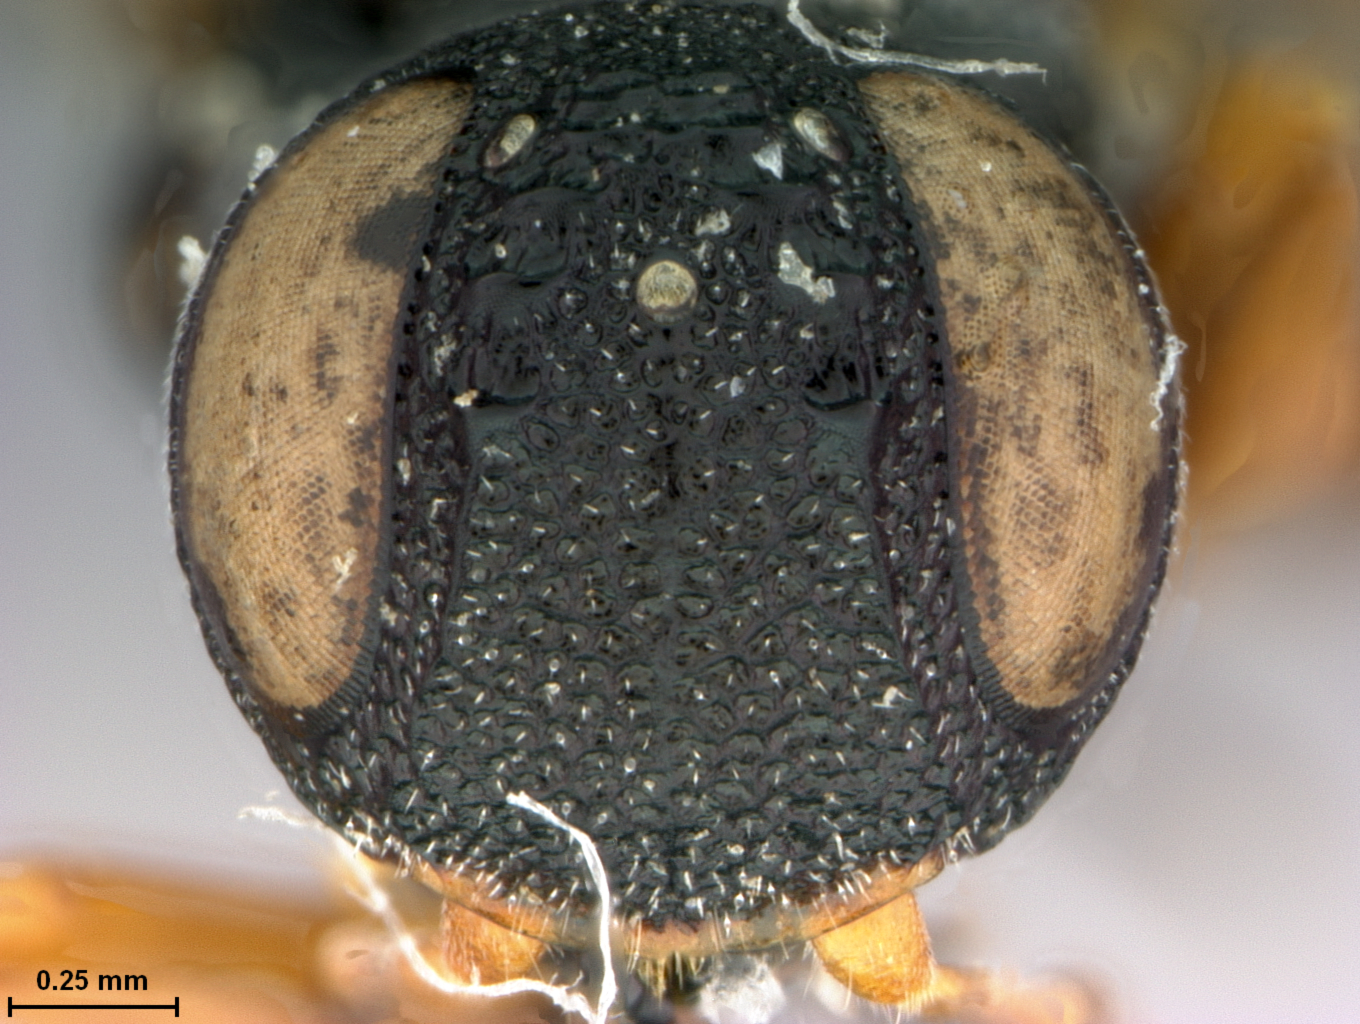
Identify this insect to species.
Argentophrynopus enigmus
